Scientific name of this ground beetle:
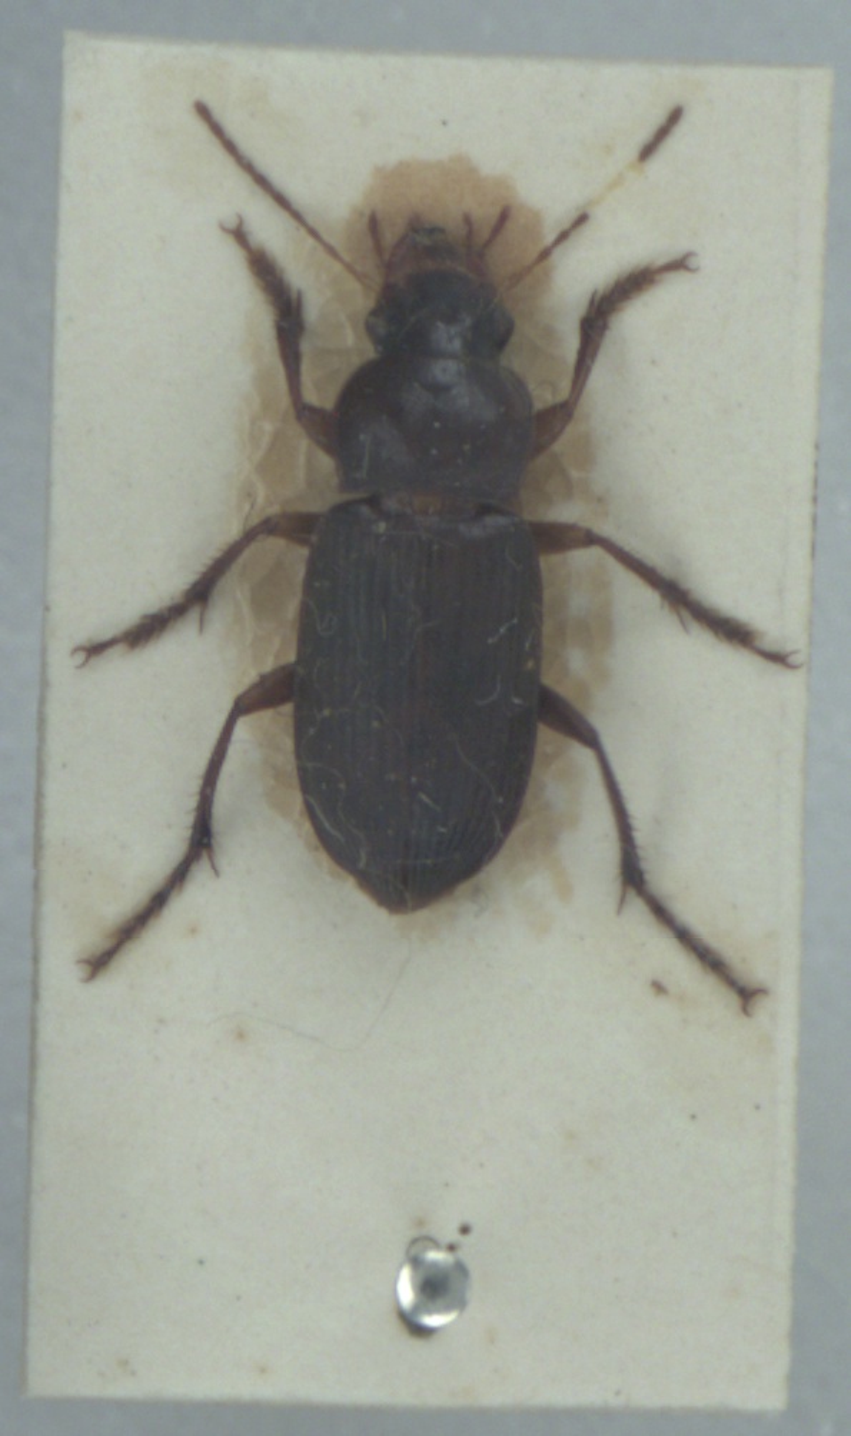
Harpalus rufipes
